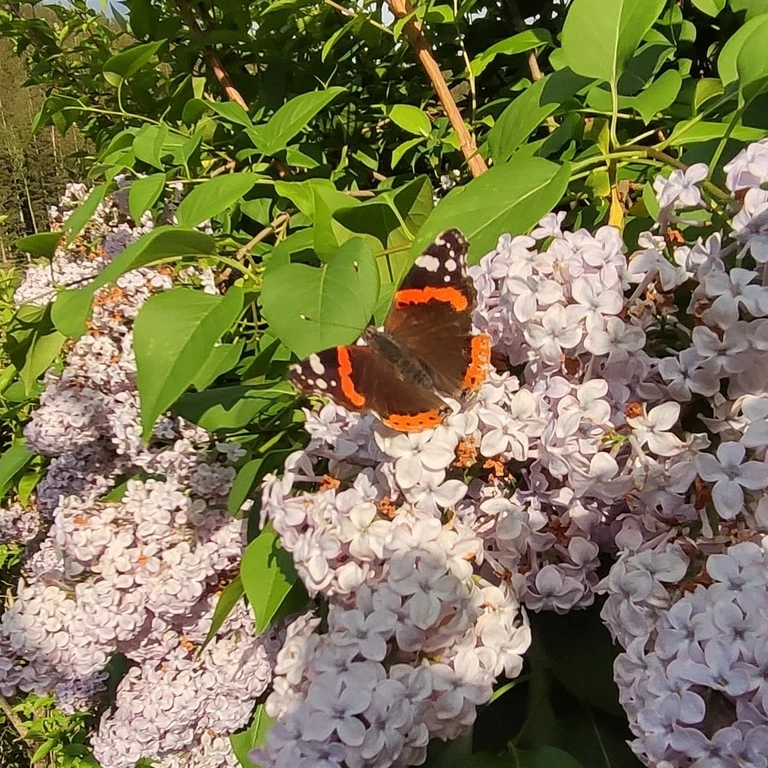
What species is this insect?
Vanessa atalanta
